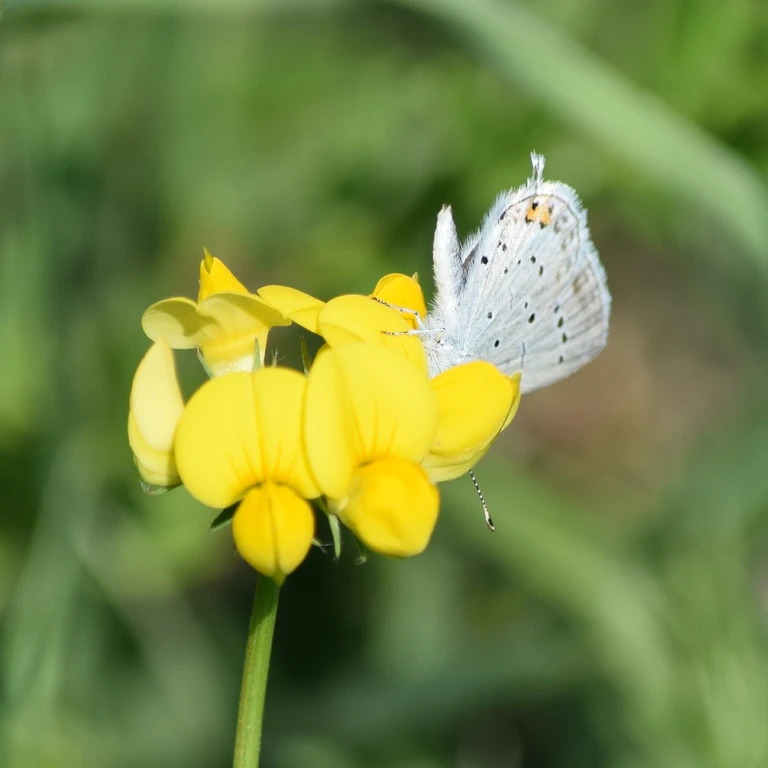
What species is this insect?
Cupido argiades (also Elkalyce argiades)
